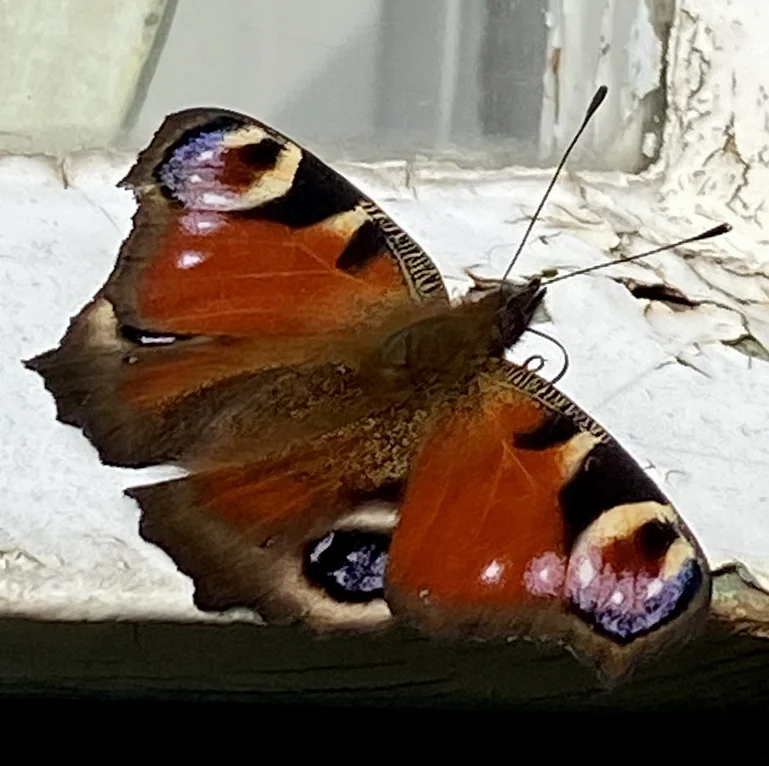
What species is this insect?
Aglais io
